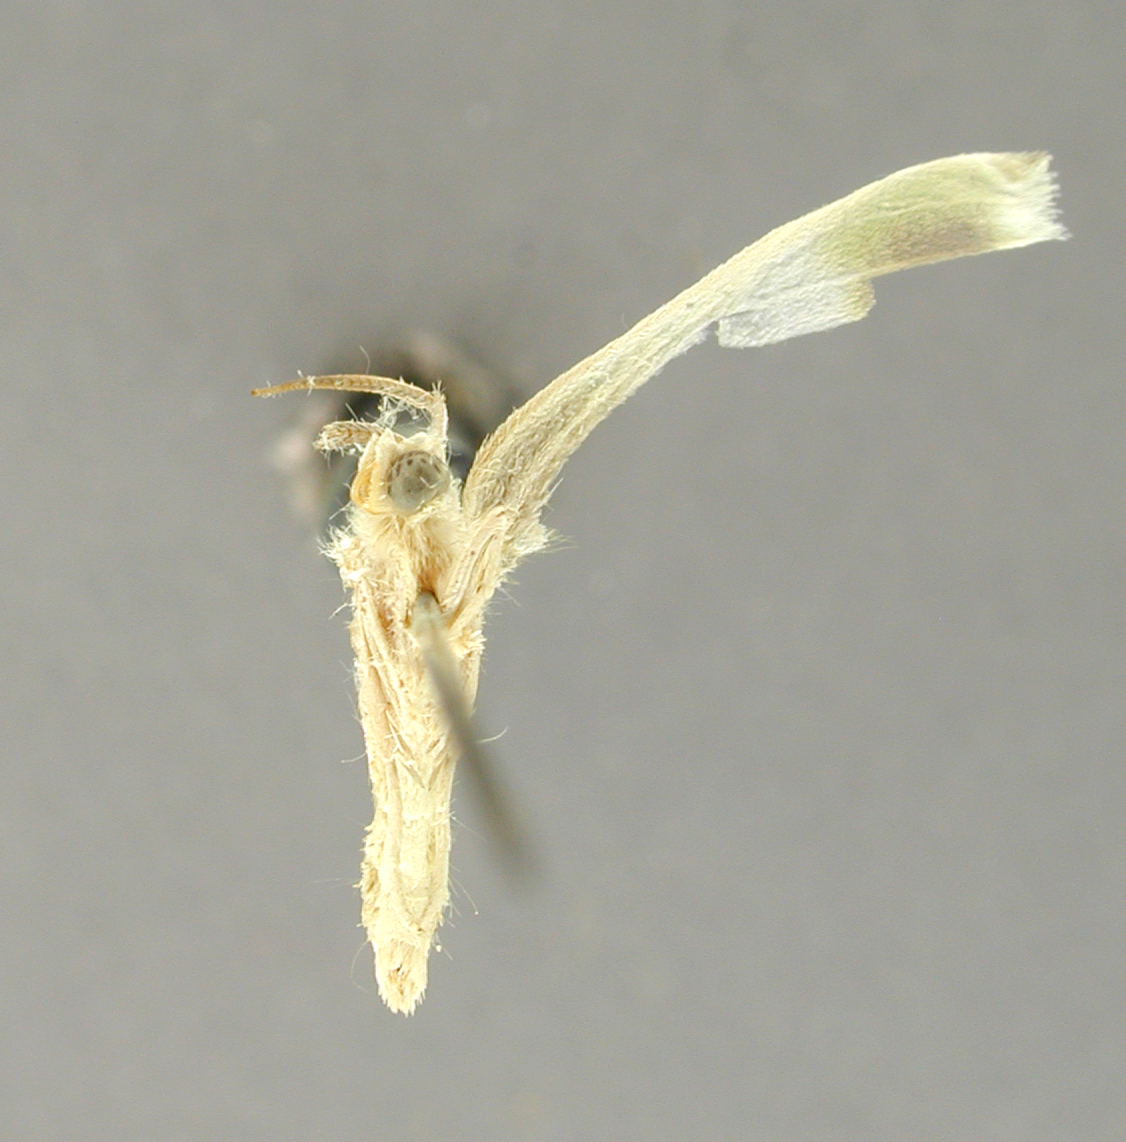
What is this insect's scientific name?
Melochlora hydatodes
